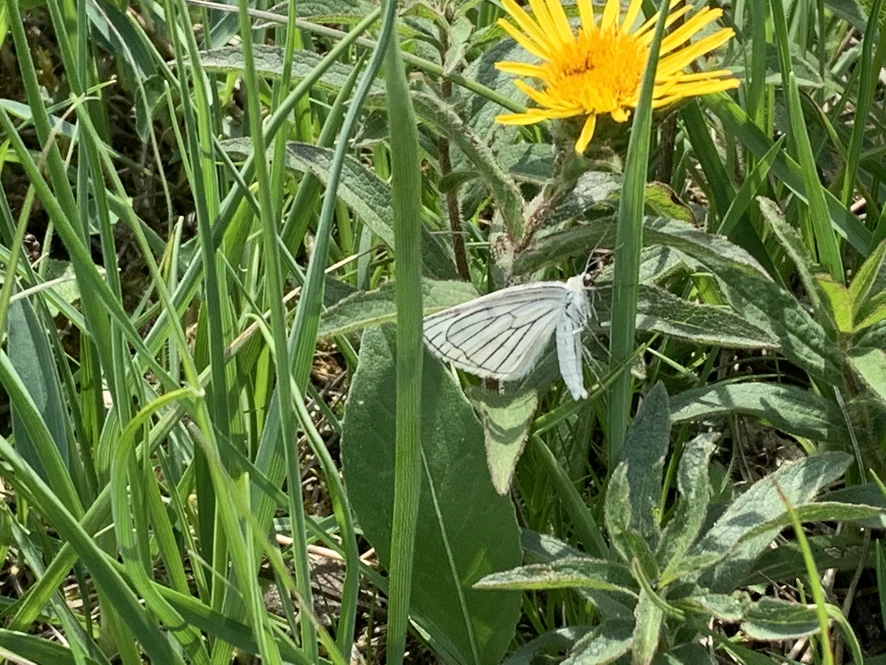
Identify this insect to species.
Siona lineata
